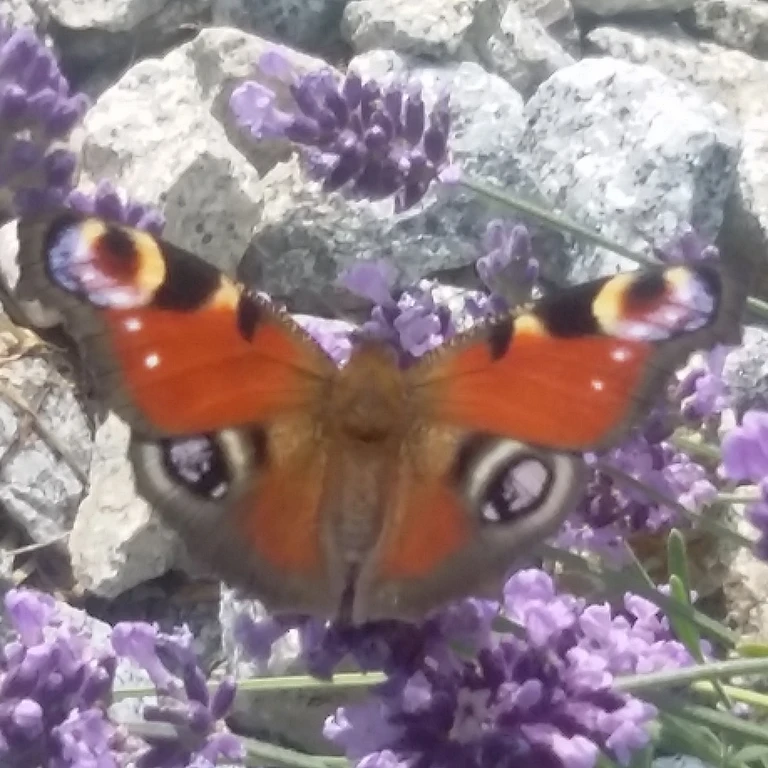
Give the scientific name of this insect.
Aglais io
